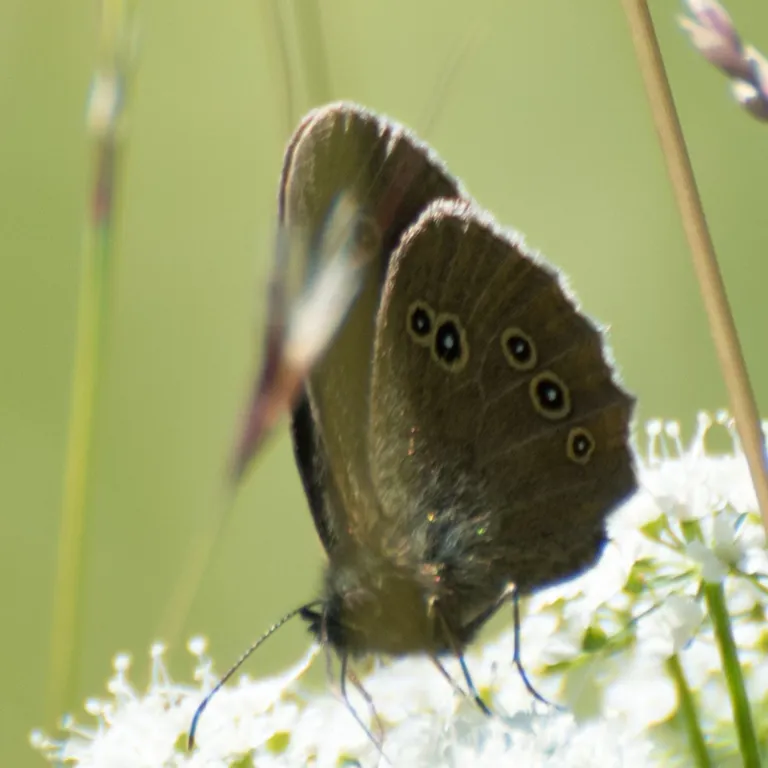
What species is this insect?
Aphantopus hyperantus
